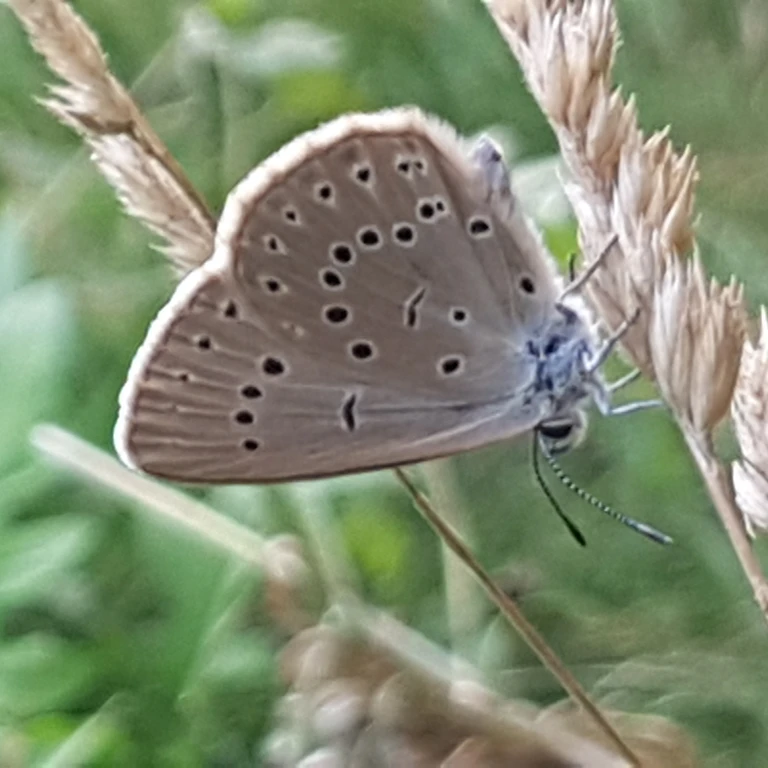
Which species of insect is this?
Phengaris teleius
